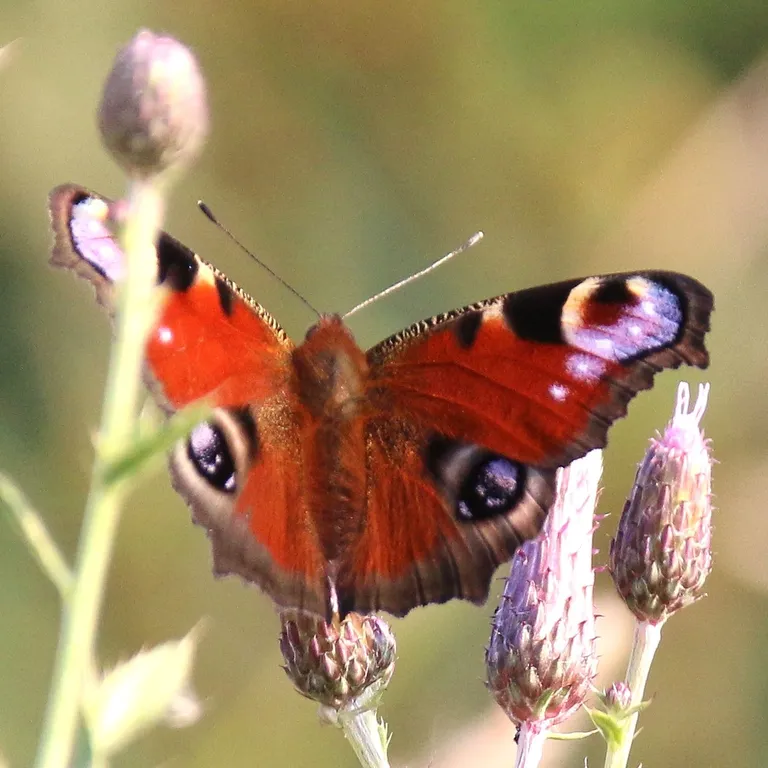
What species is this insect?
Aglais io
